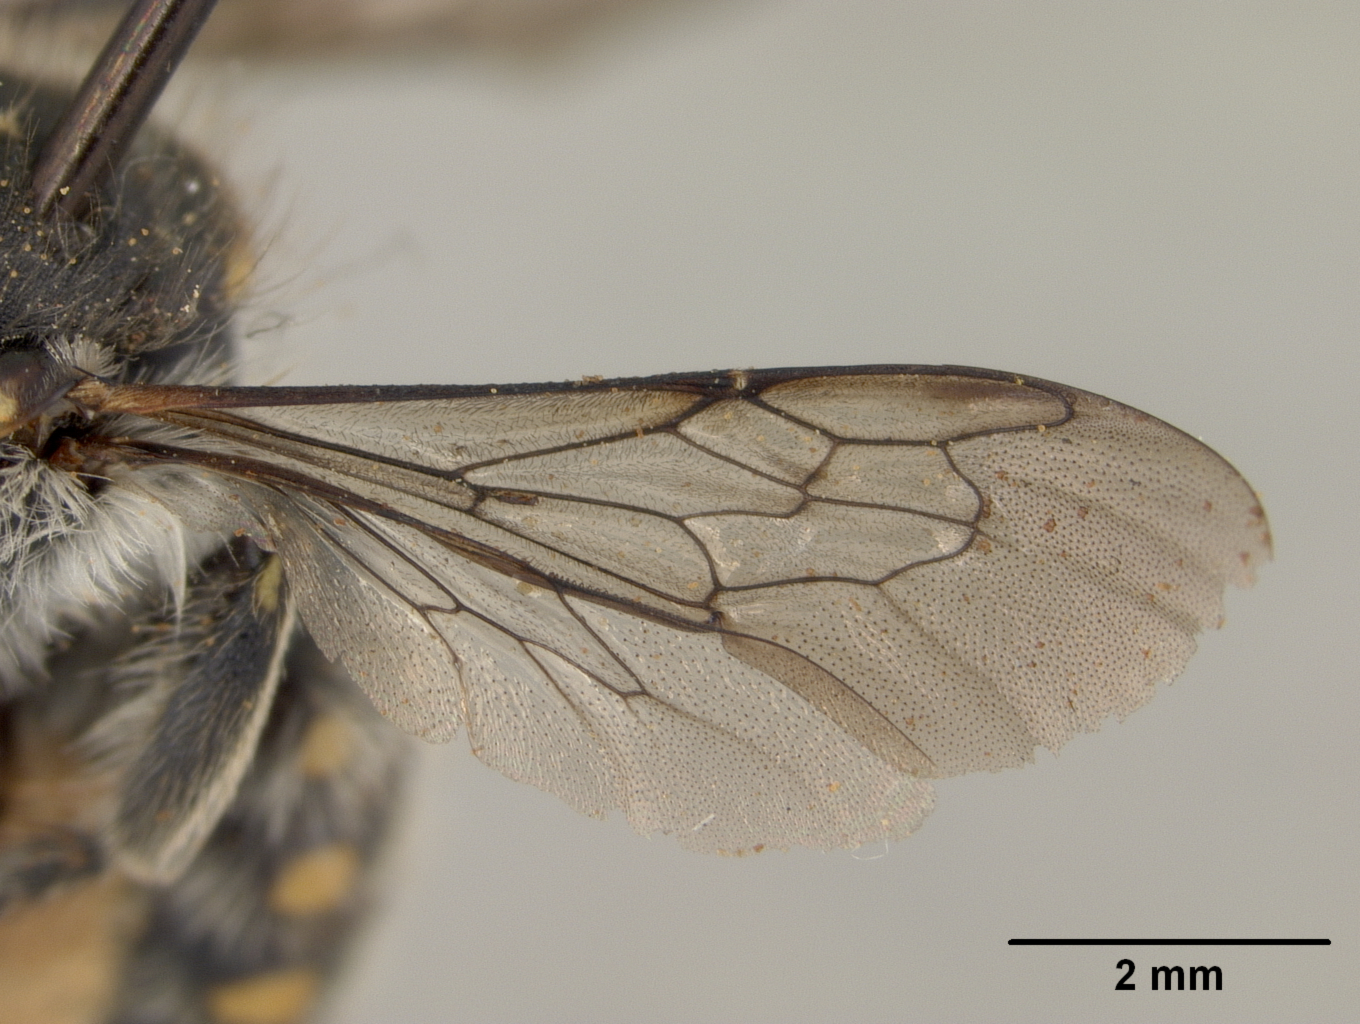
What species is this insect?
Anthidium uyacanum
